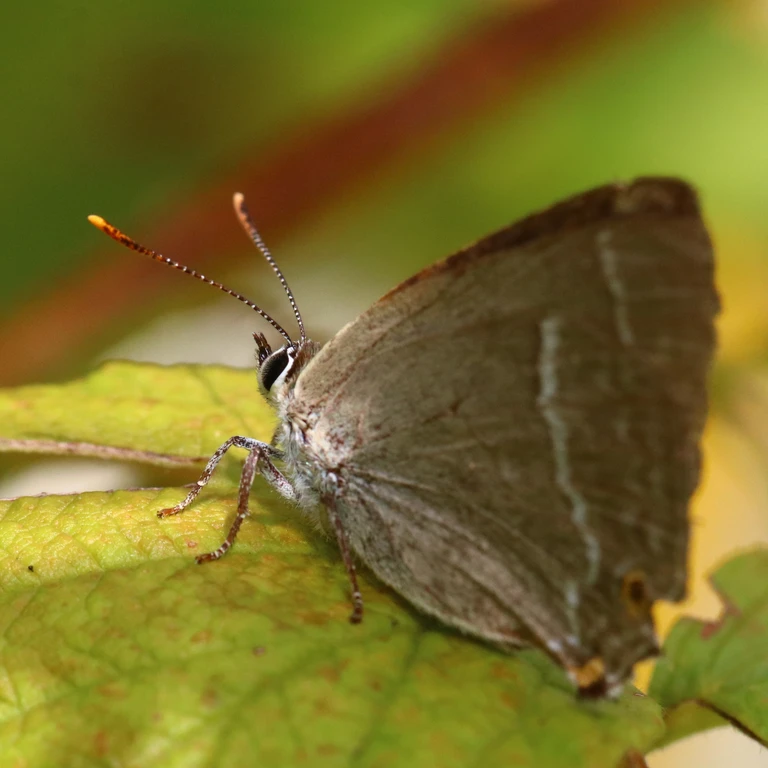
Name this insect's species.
Favonius quercus (also Quercusia quercus)
